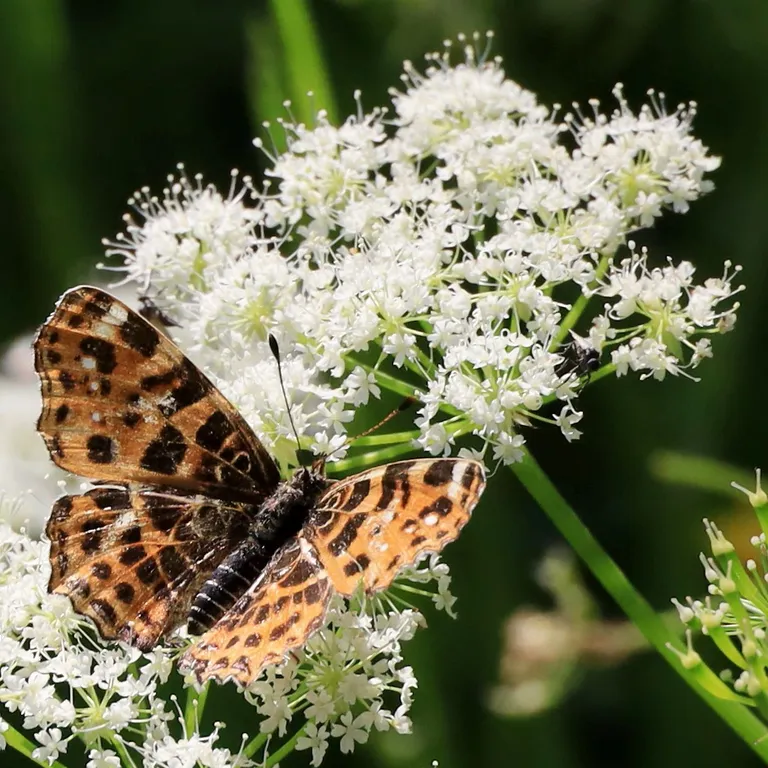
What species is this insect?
Araschnia levana
